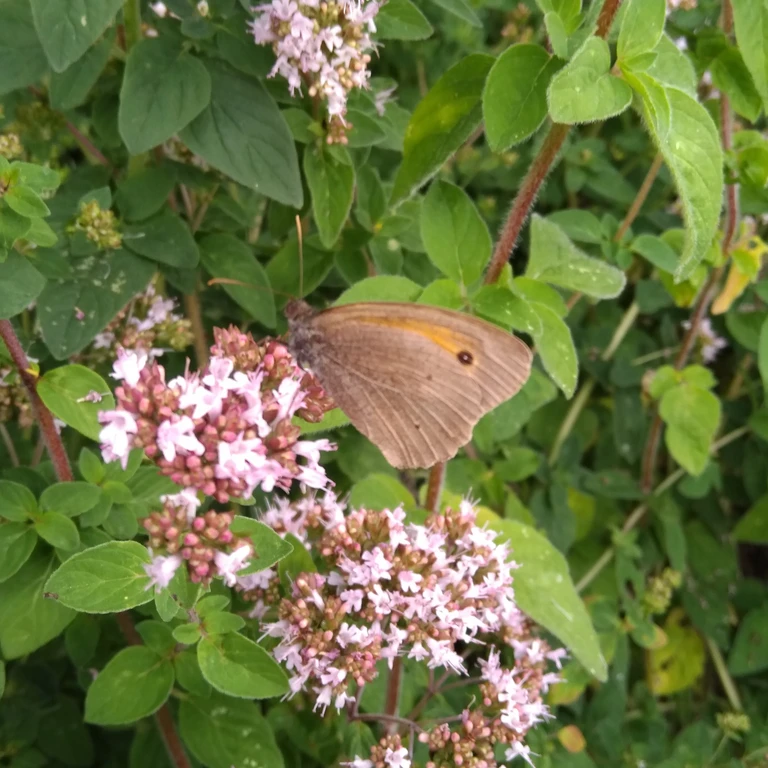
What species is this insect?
Maniola jurtina
